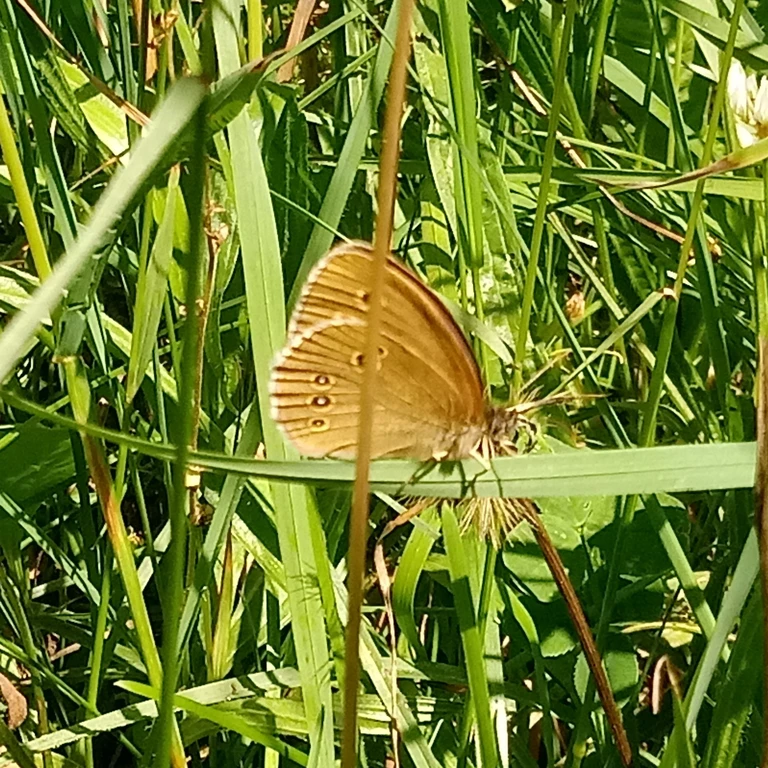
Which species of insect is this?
Aphantopus hyperantus
